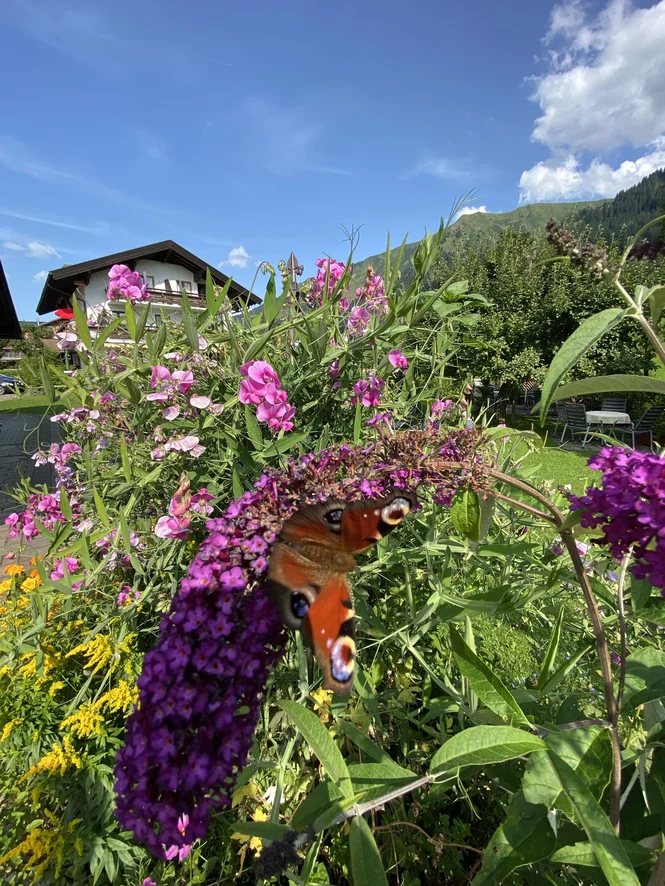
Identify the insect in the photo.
Aglais io
